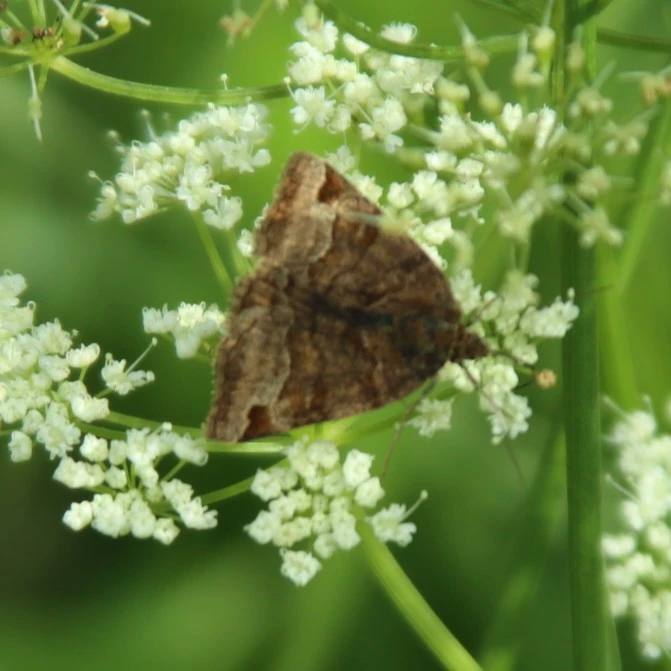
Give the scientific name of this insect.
Euclidia glyphica
